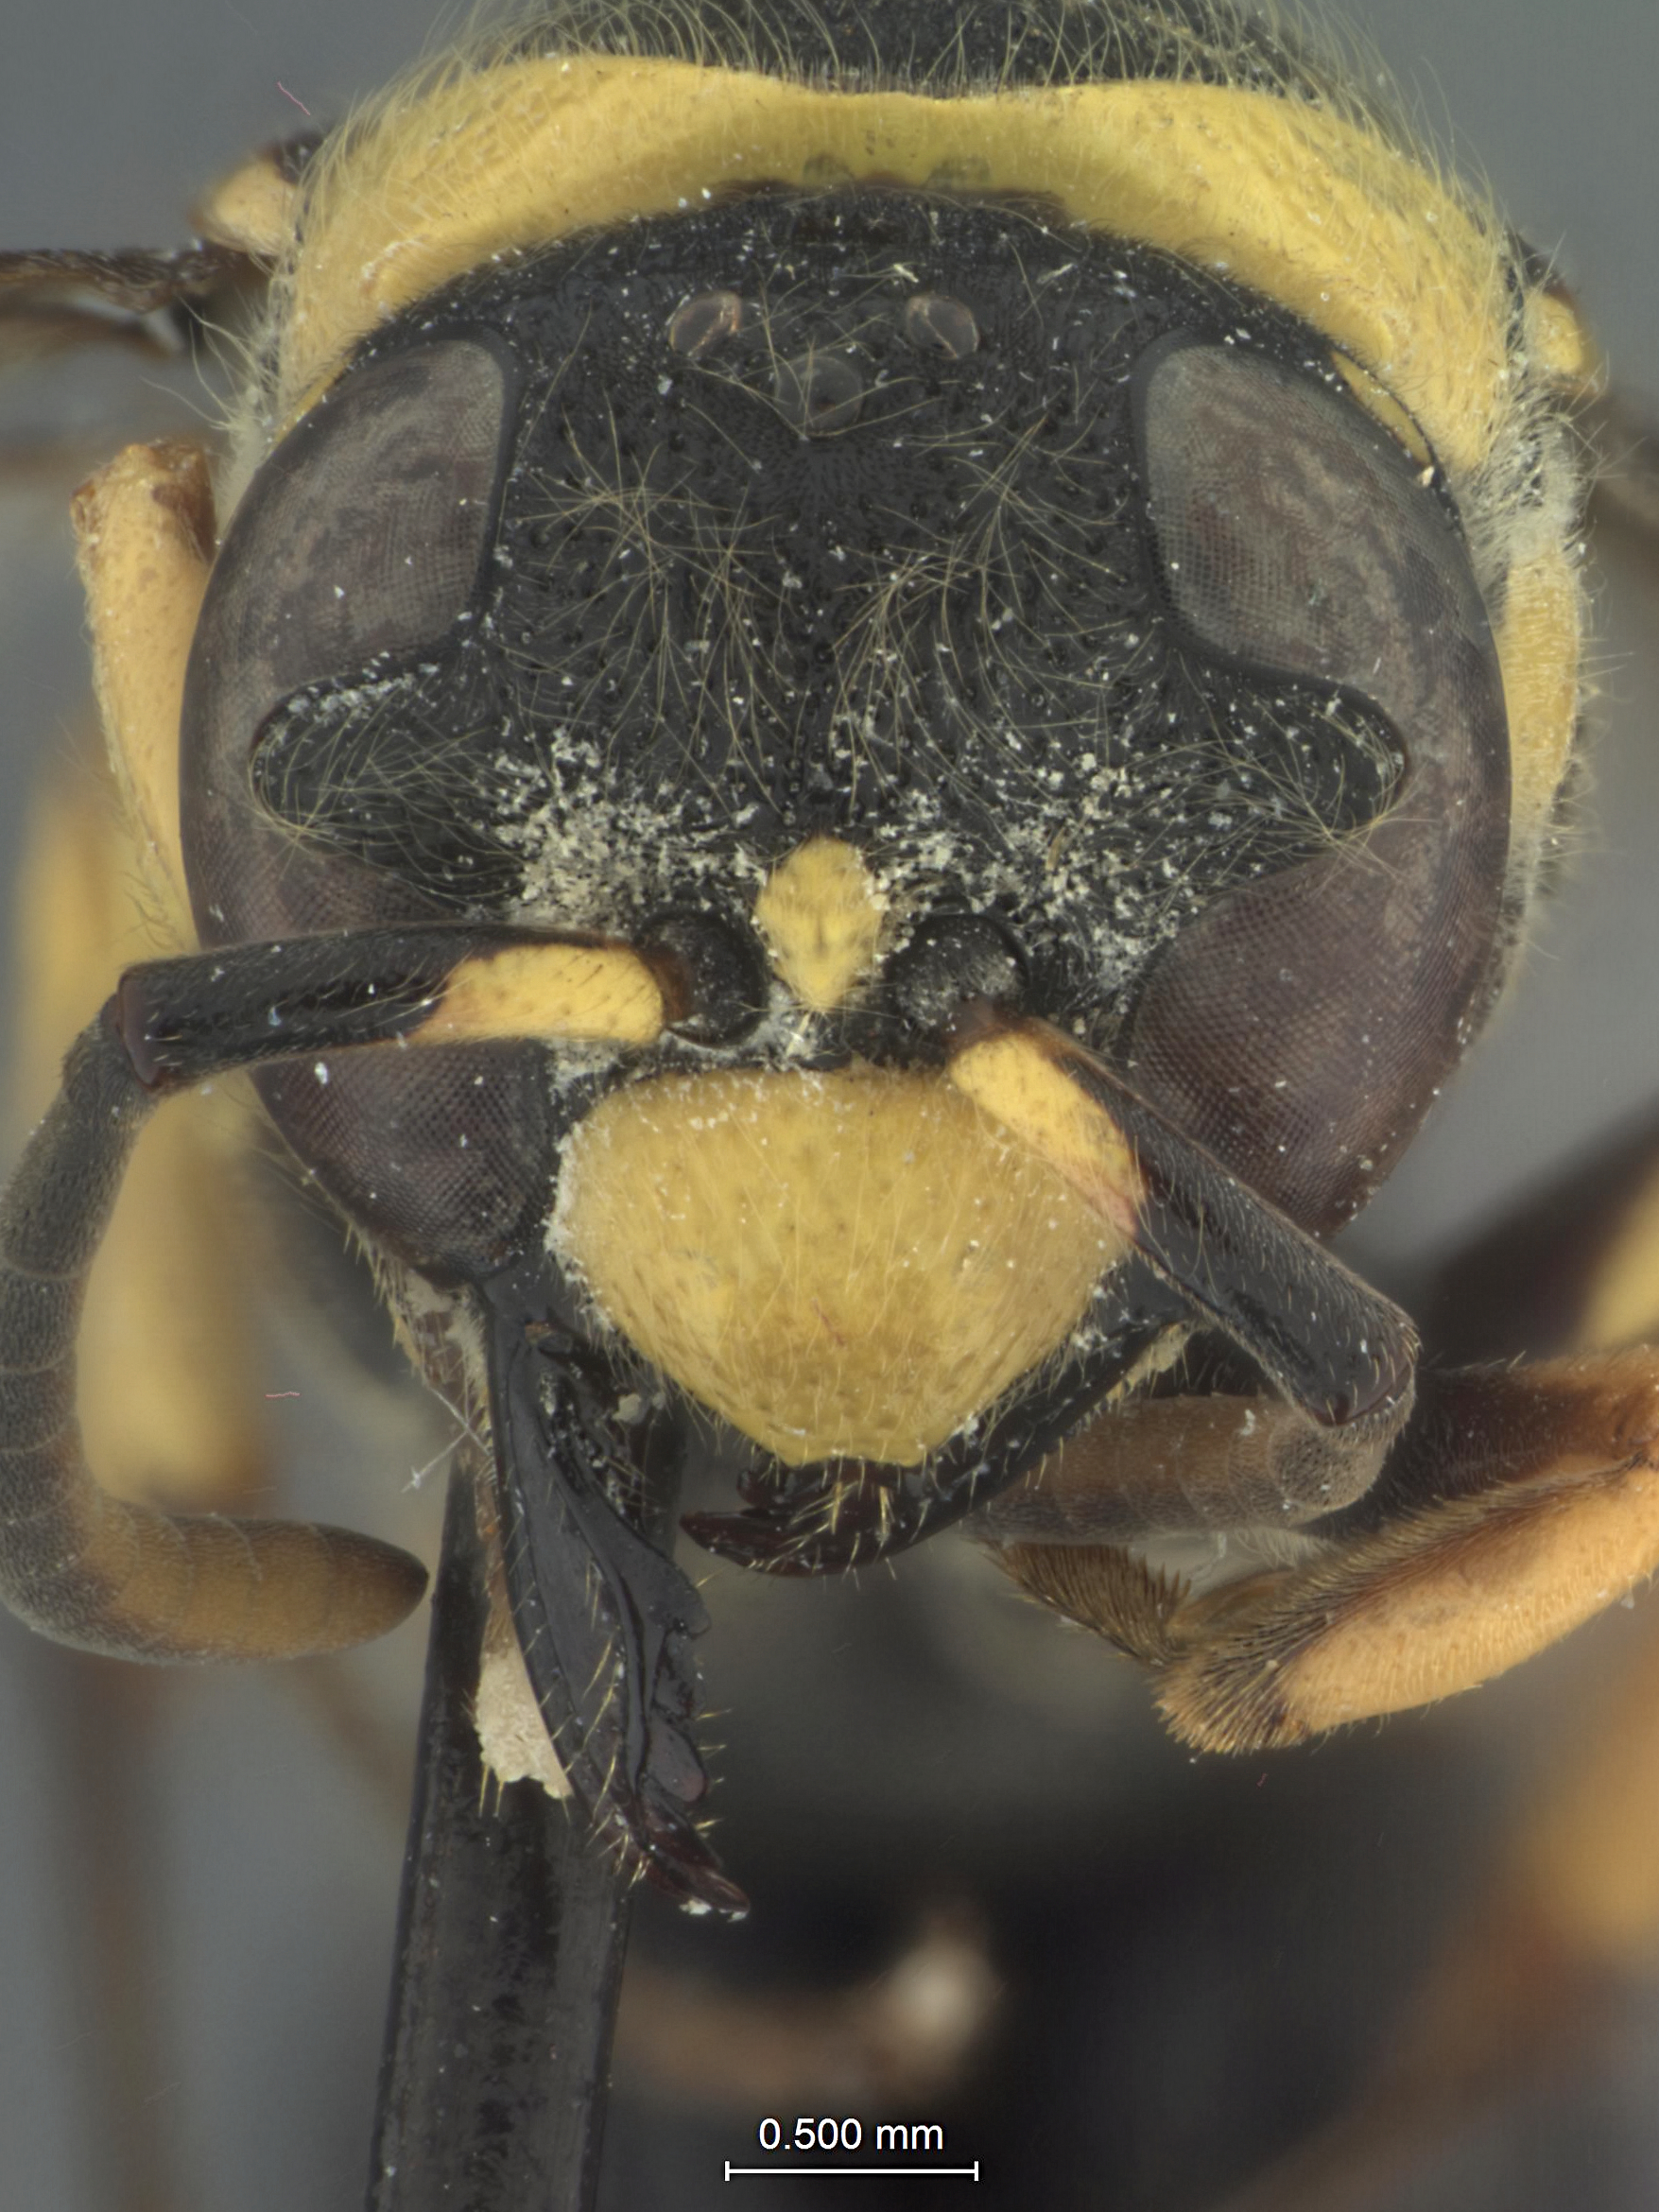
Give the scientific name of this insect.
Ancistrocerus isla
